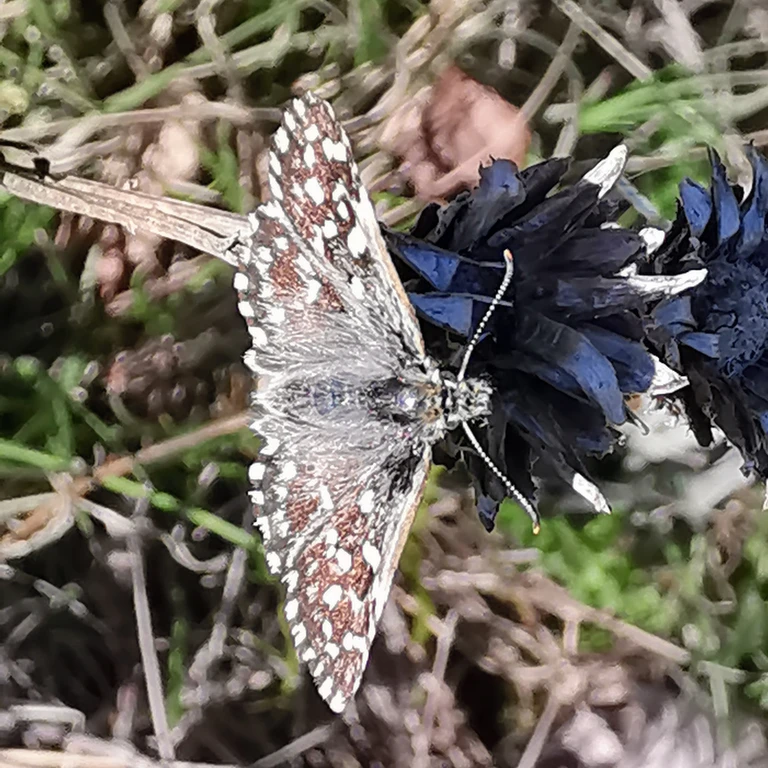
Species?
Pyrgus malvae
